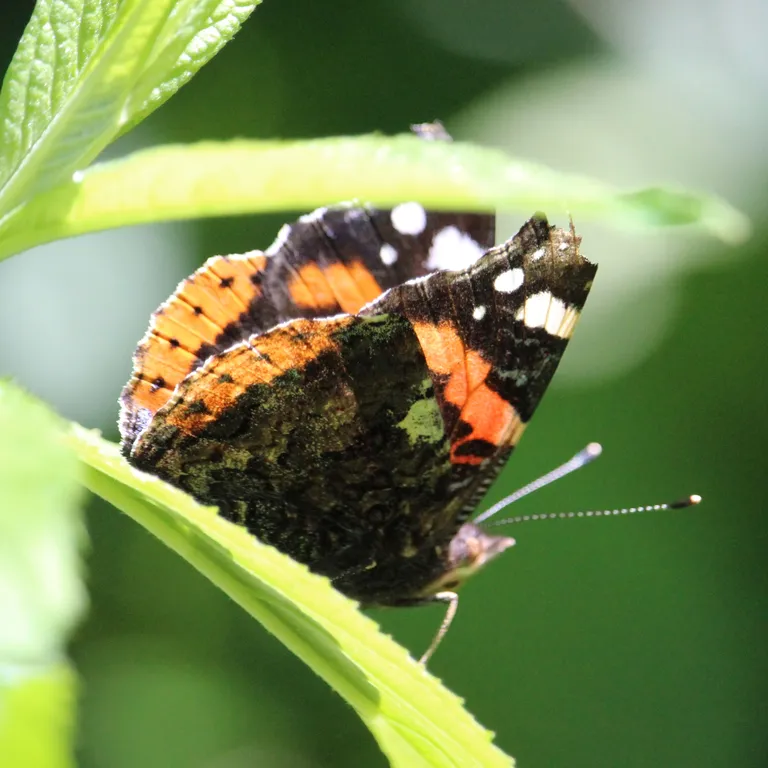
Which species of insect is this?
Vanessa atalanta
